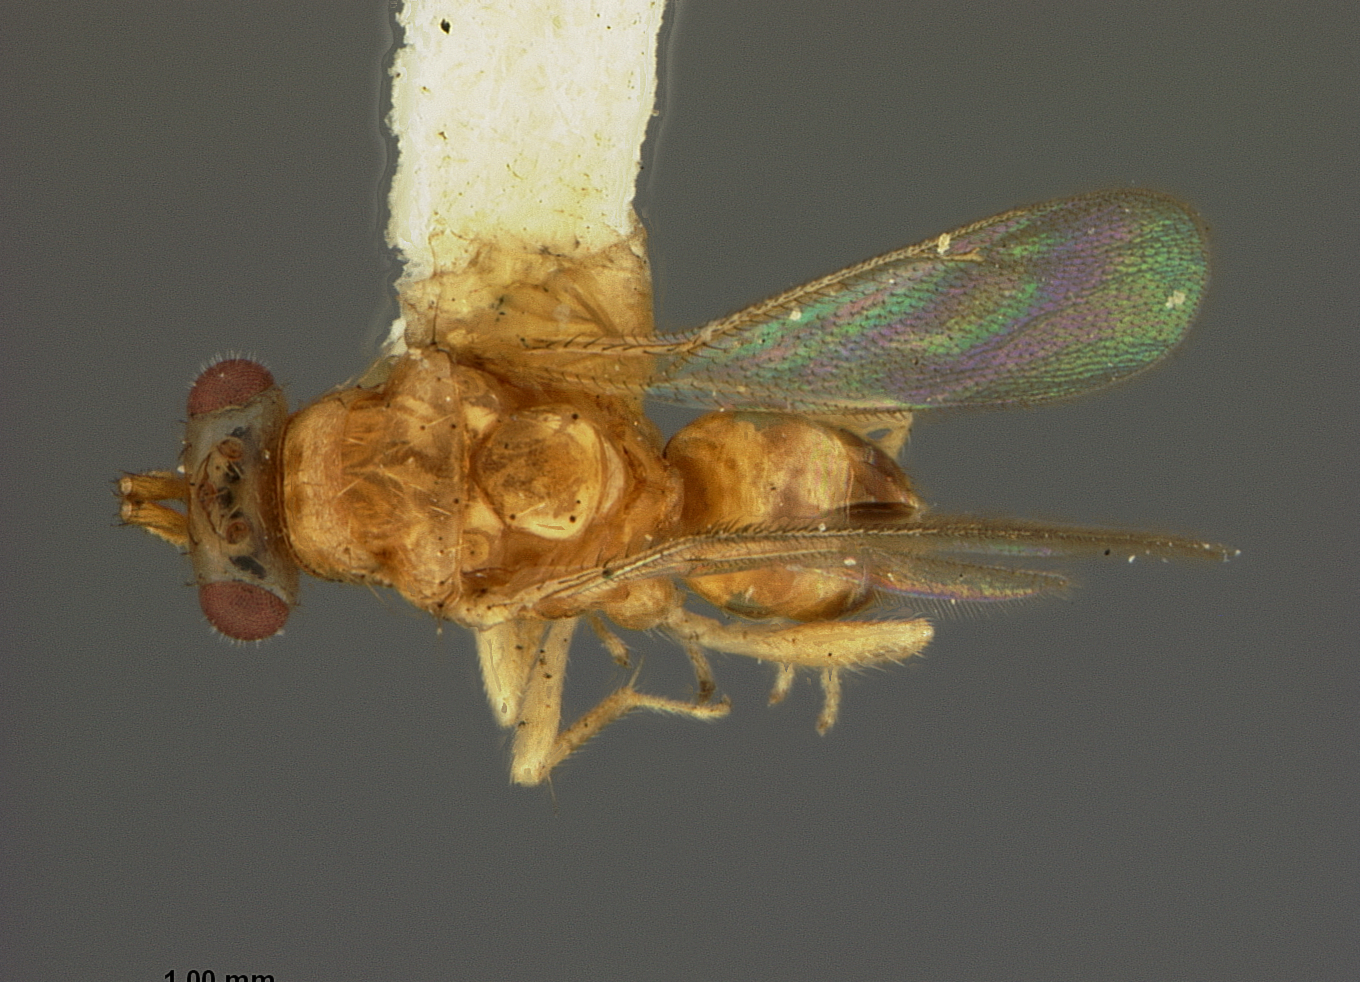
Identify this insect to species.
Euplectrus philippinensis
